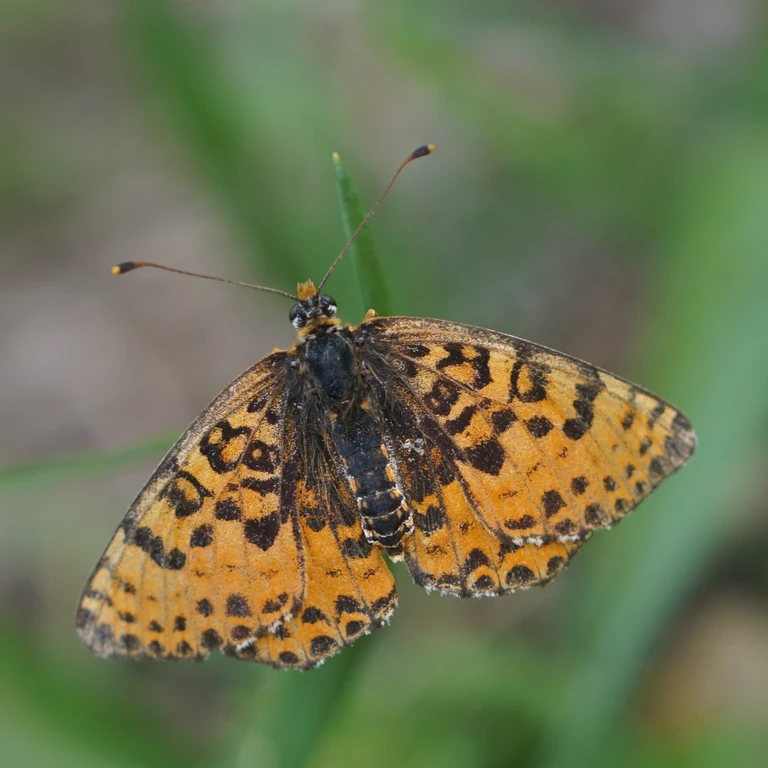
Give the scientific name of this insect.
Melitaea didyma
